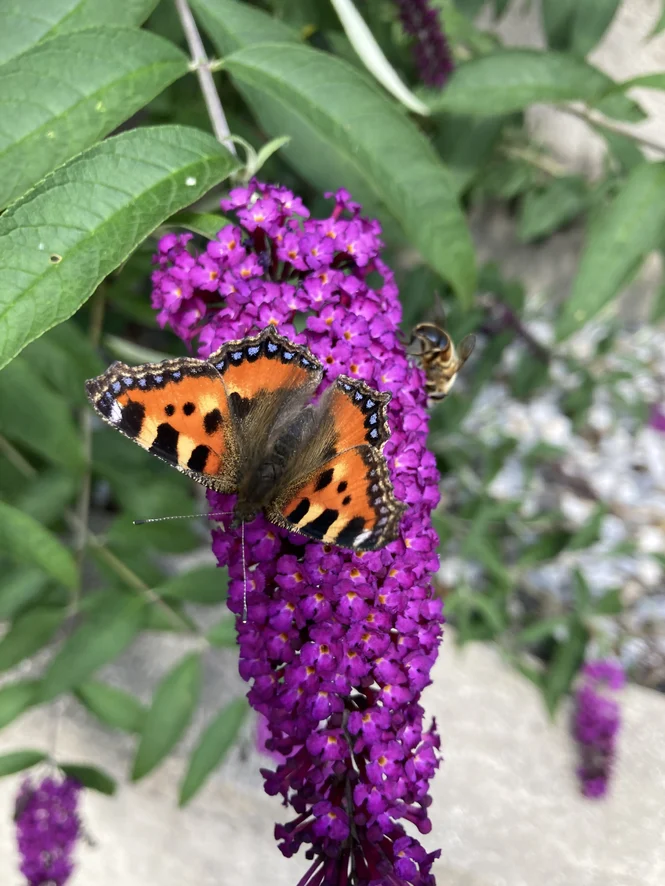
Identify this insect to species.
Aglais urticae
